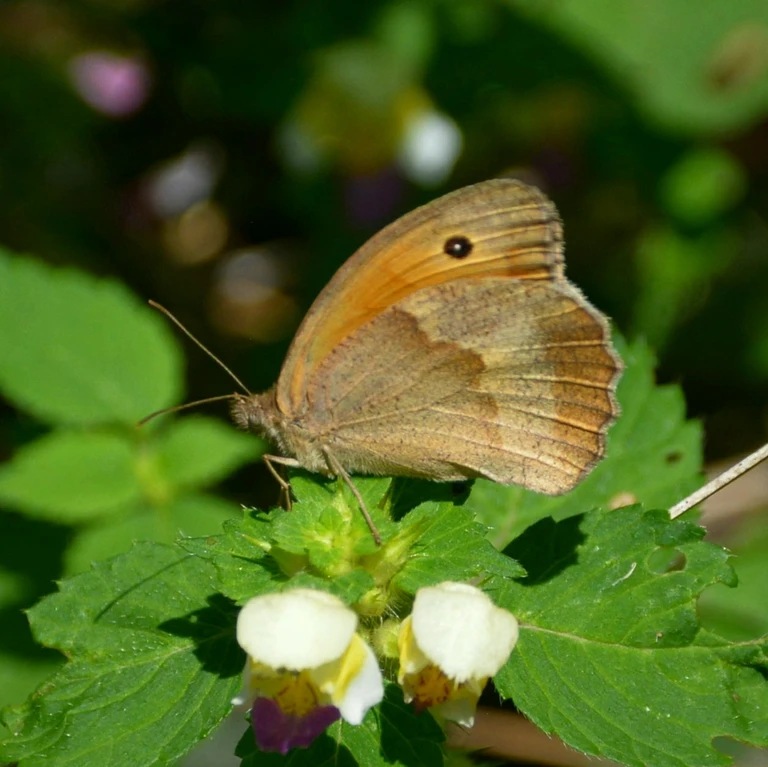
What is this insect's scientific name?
Maniola jurtina
